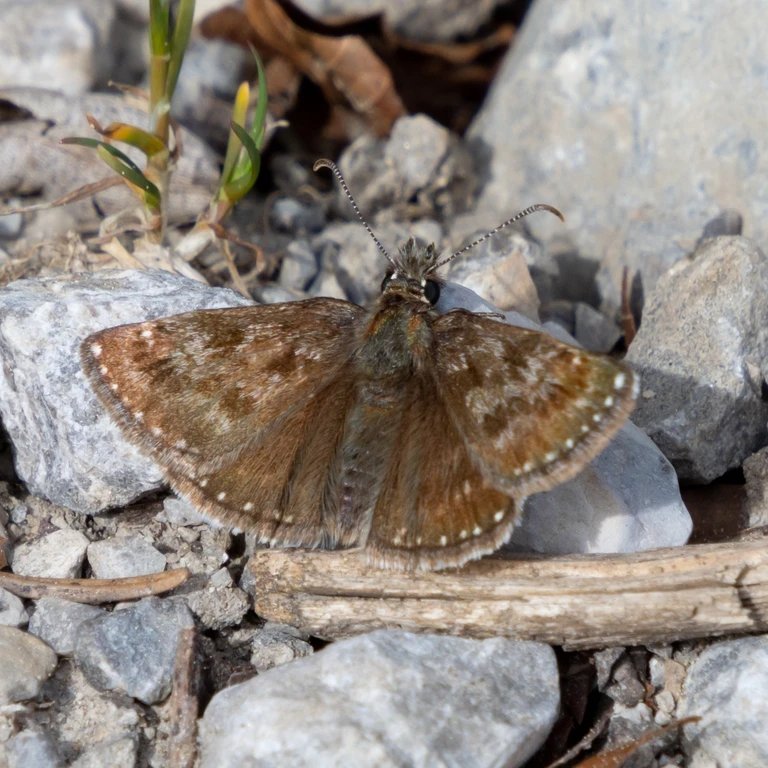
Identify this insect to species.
Erynnis tages
